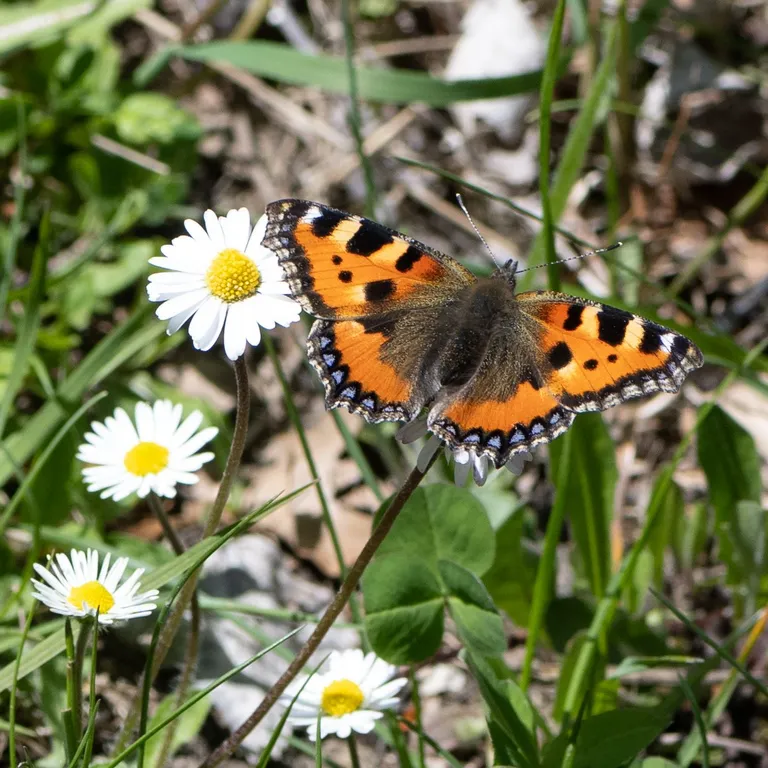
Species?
Aglais urticae
